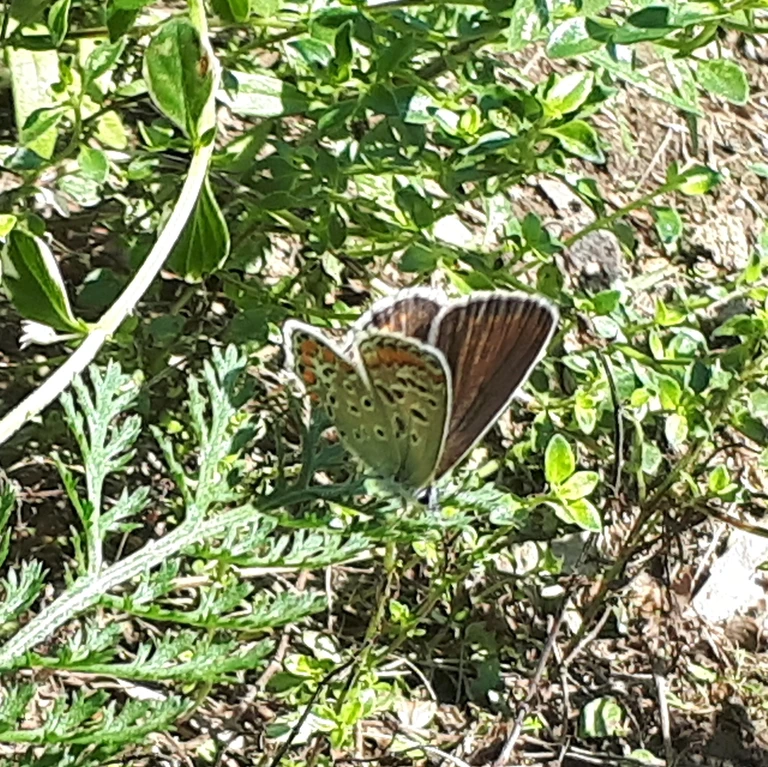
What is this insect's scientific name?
Polyommatus icarus
